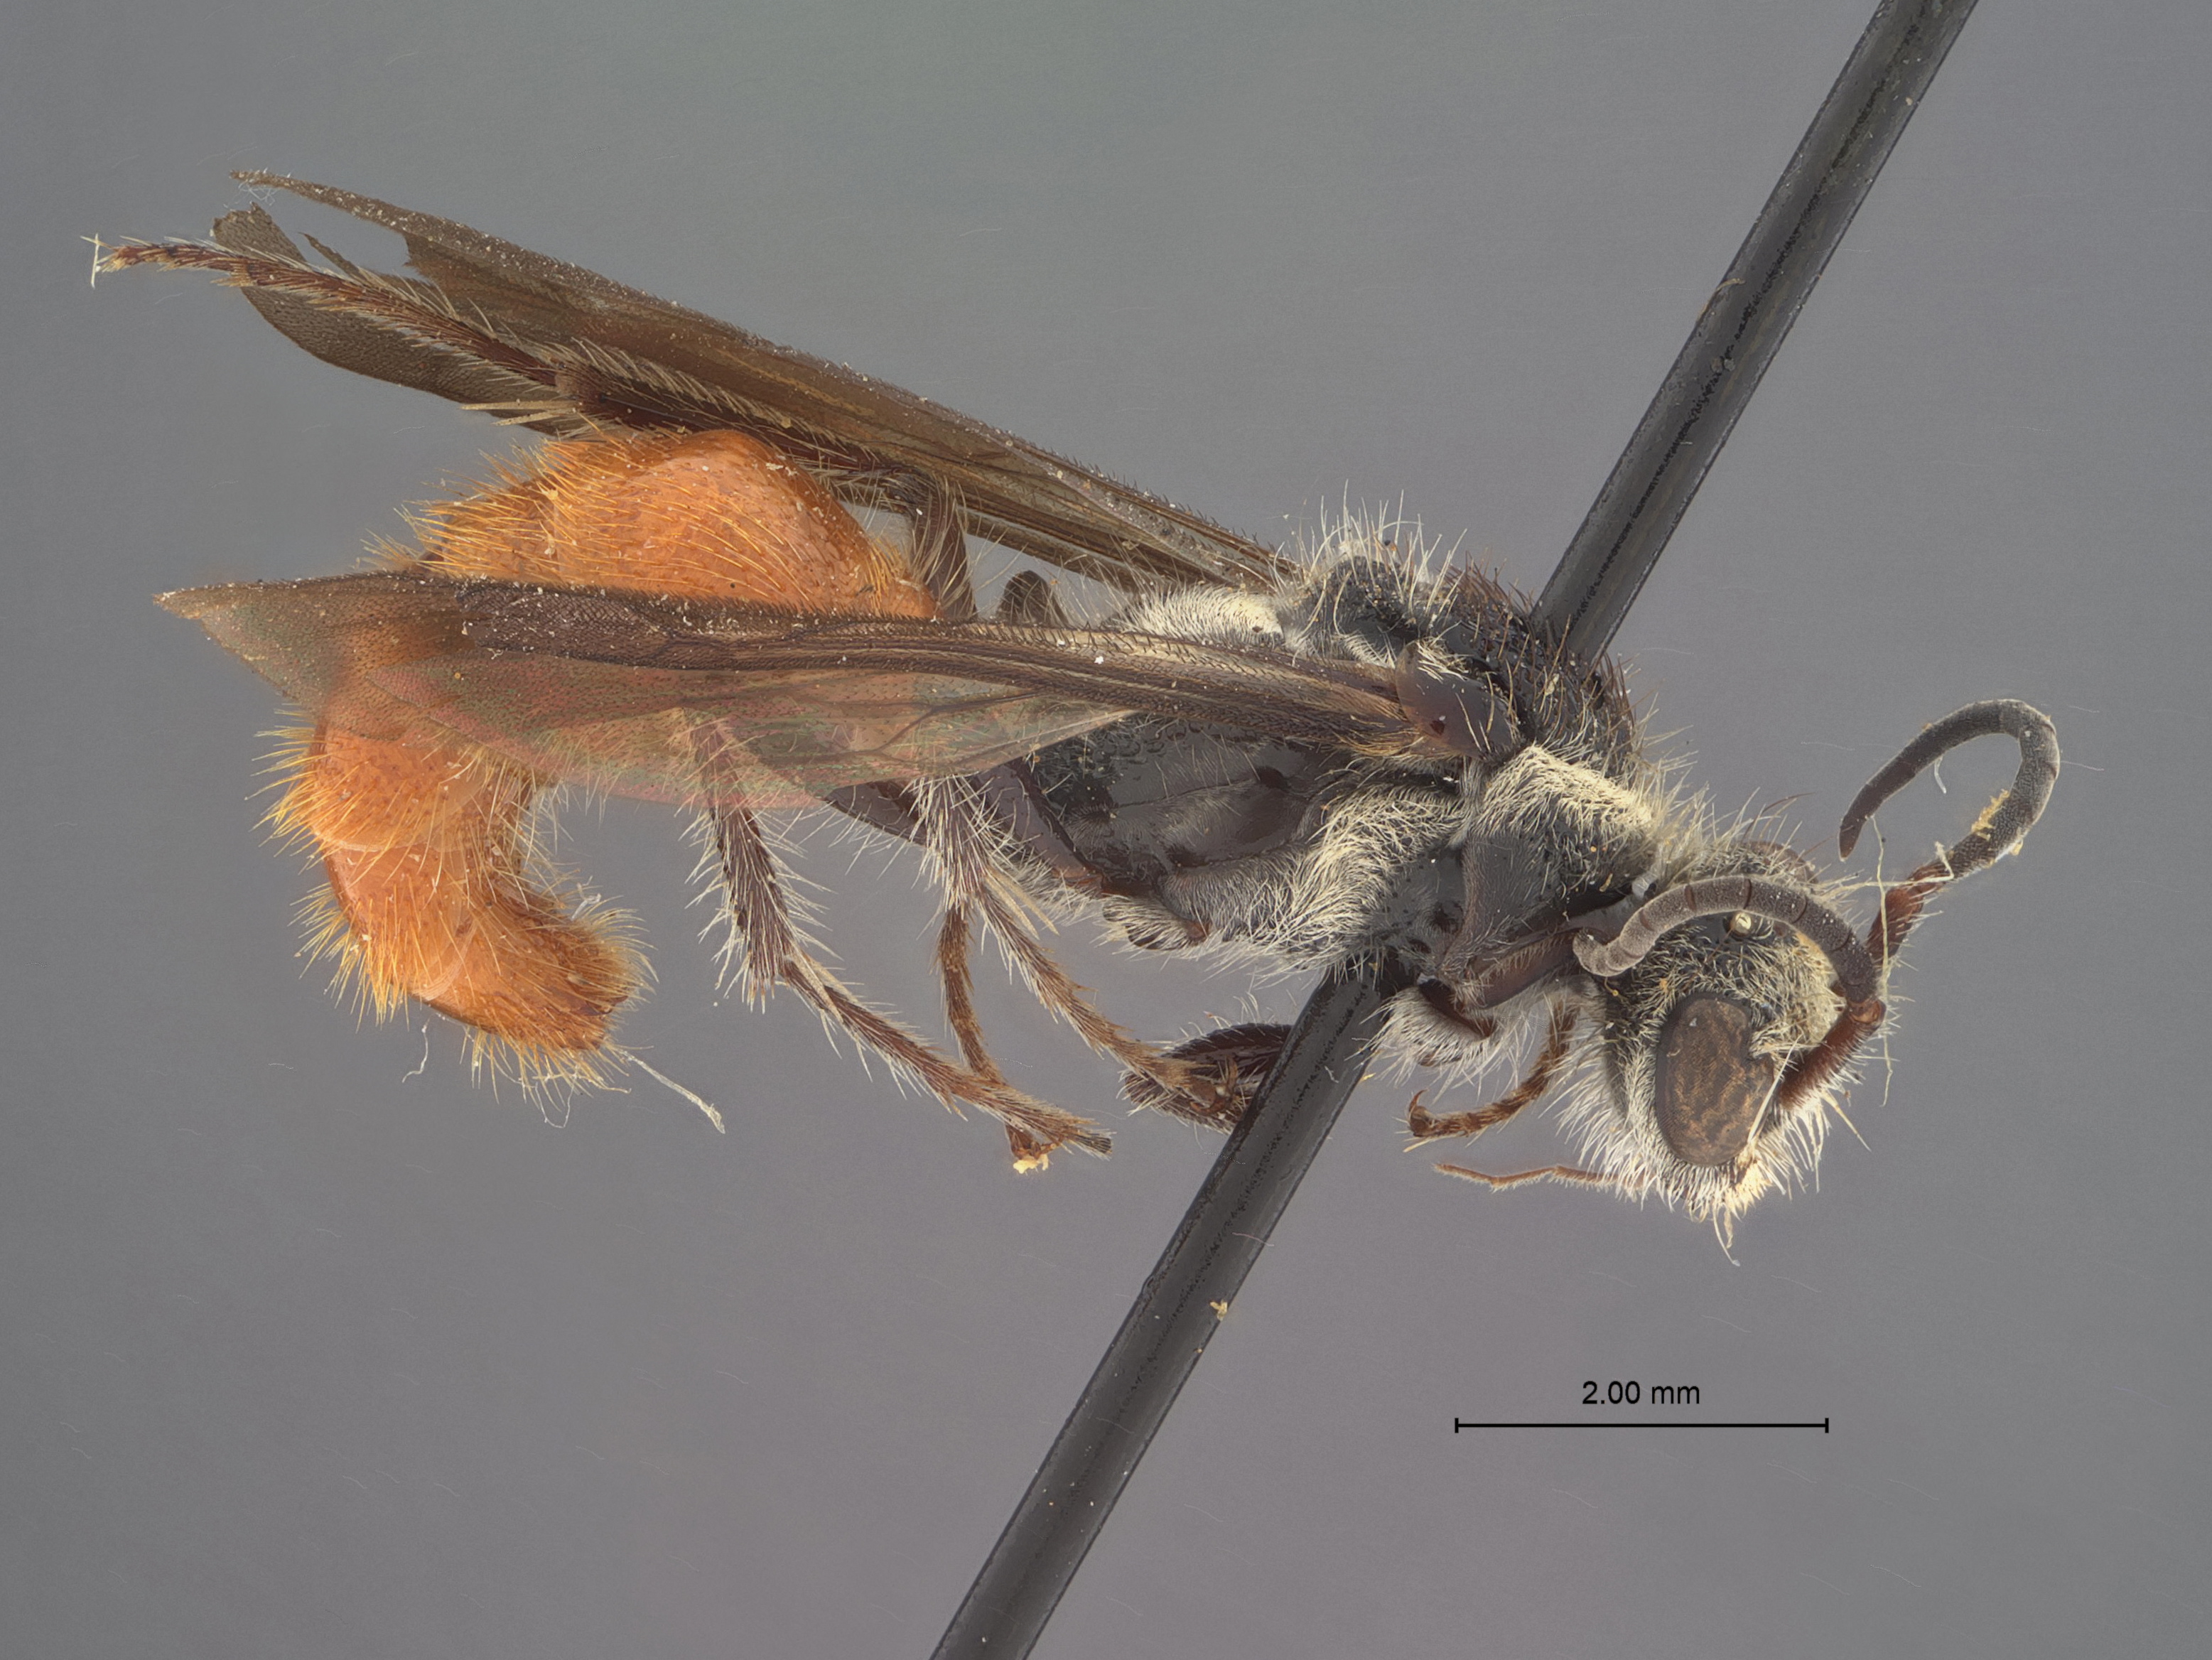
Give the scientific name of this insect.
Timulla buscki
